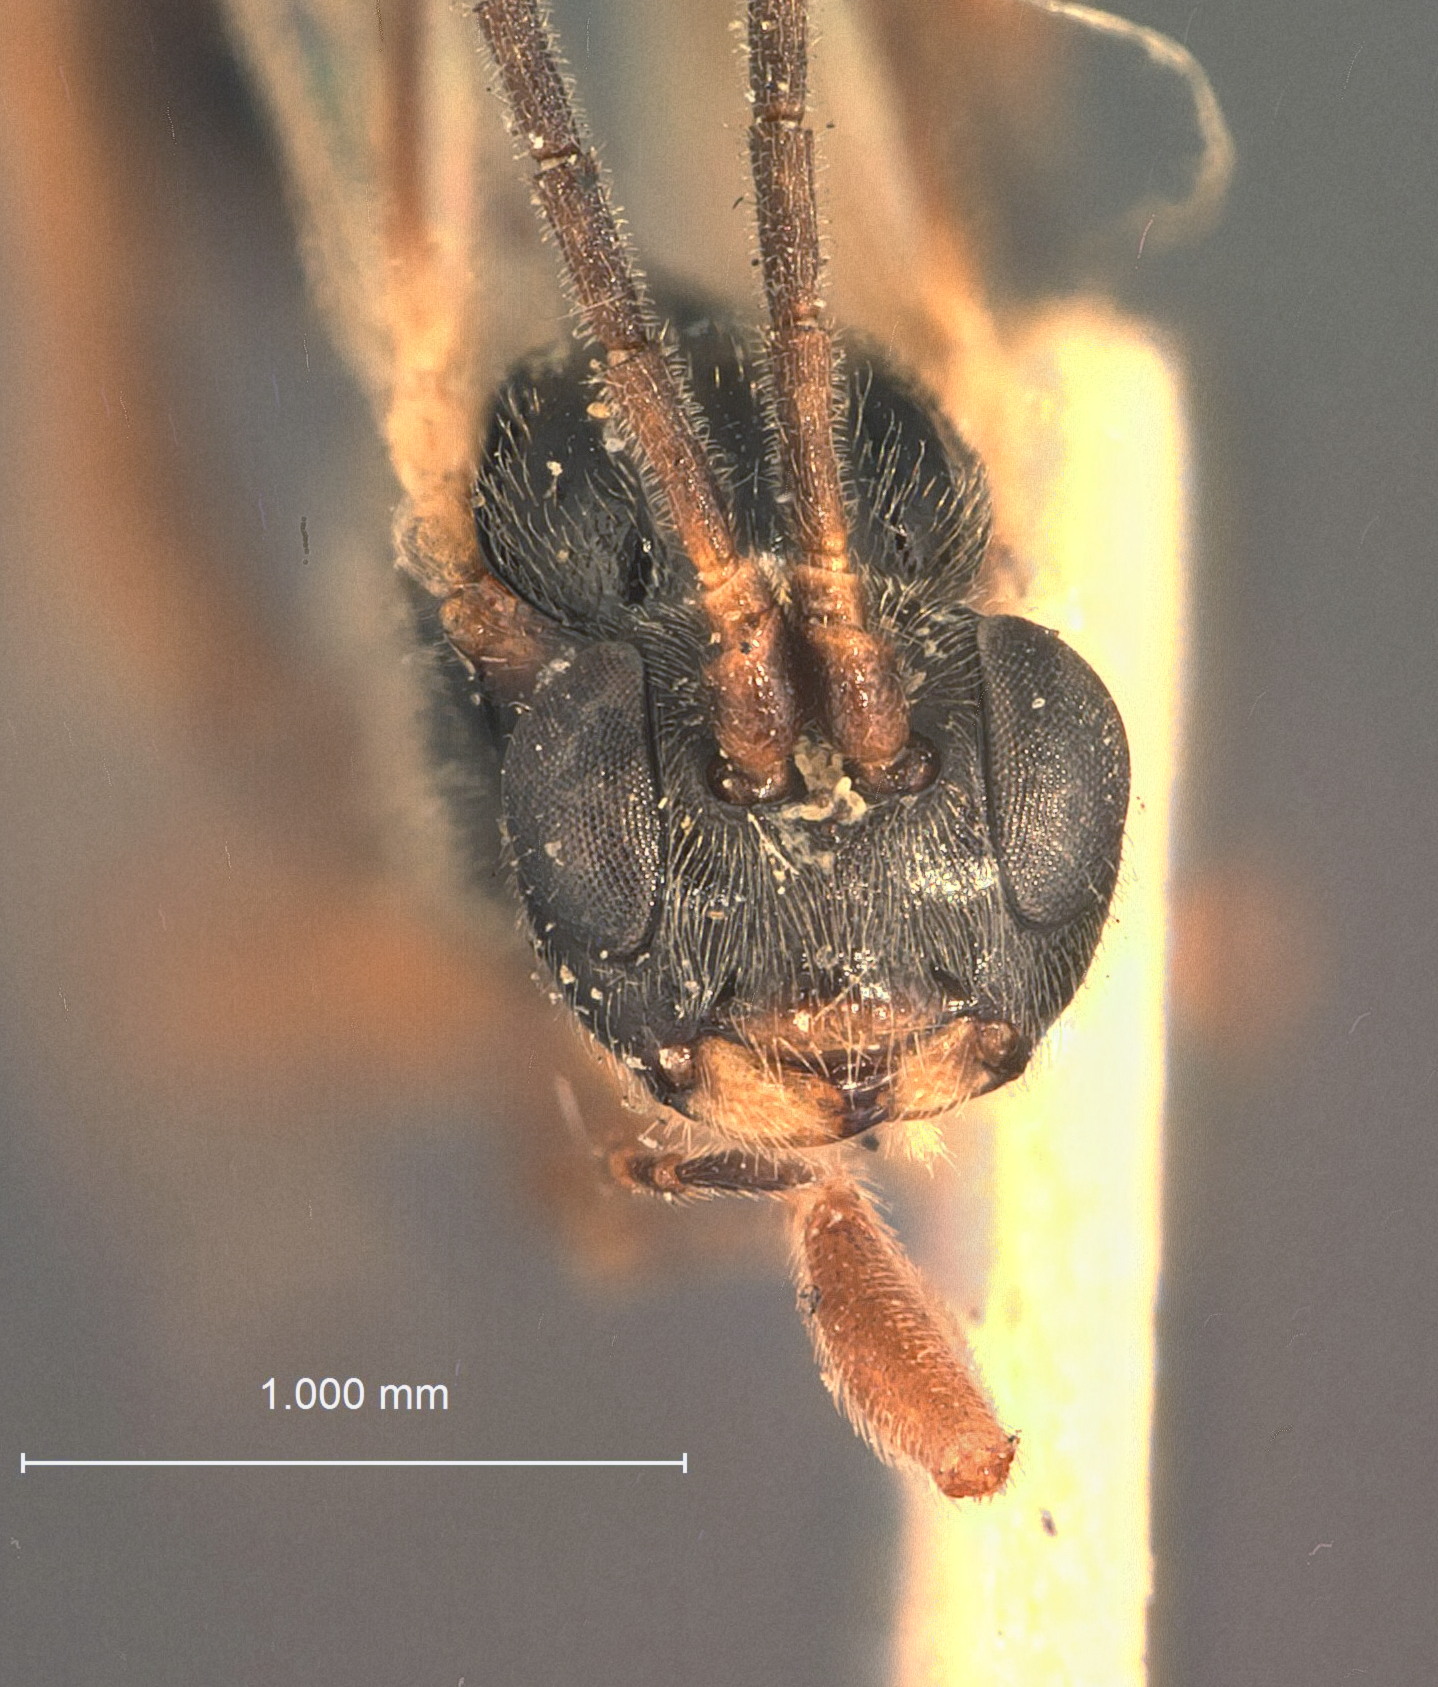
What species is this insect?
Exolytus seldoviae
